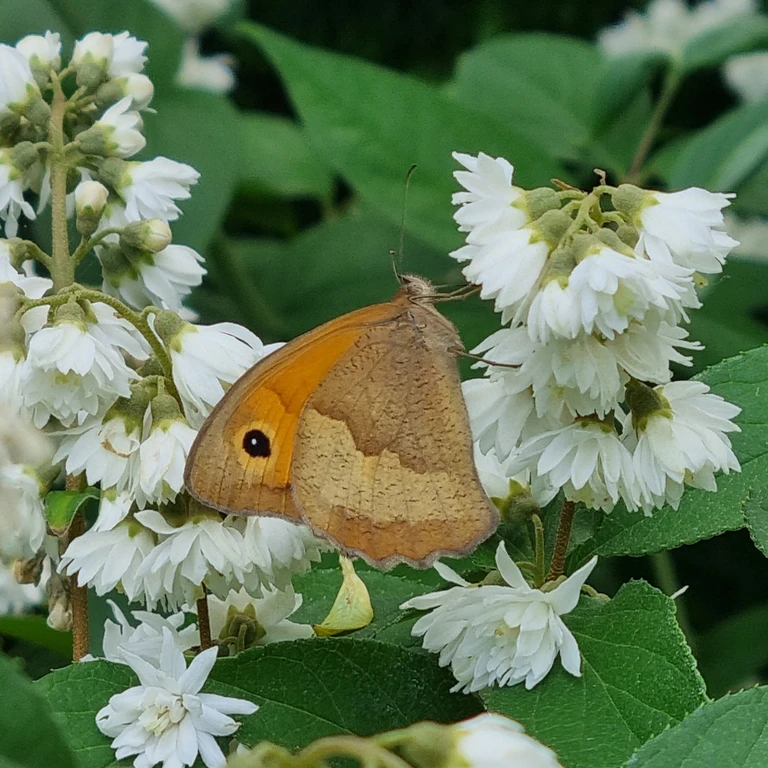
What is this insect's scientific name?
Maniola jurtina
